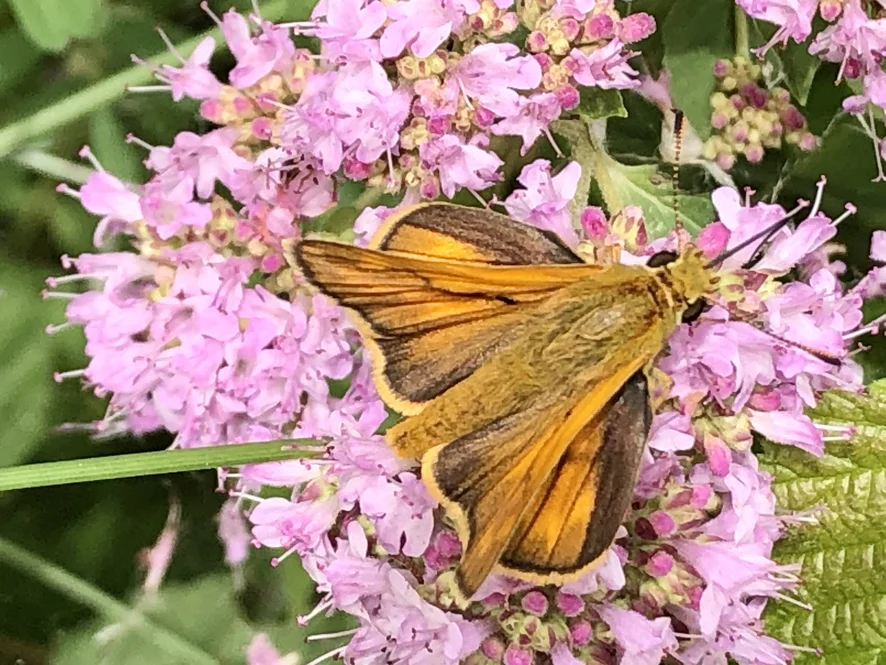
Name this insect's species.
Ochlodes sylvanus (also Ochlodes venata)
